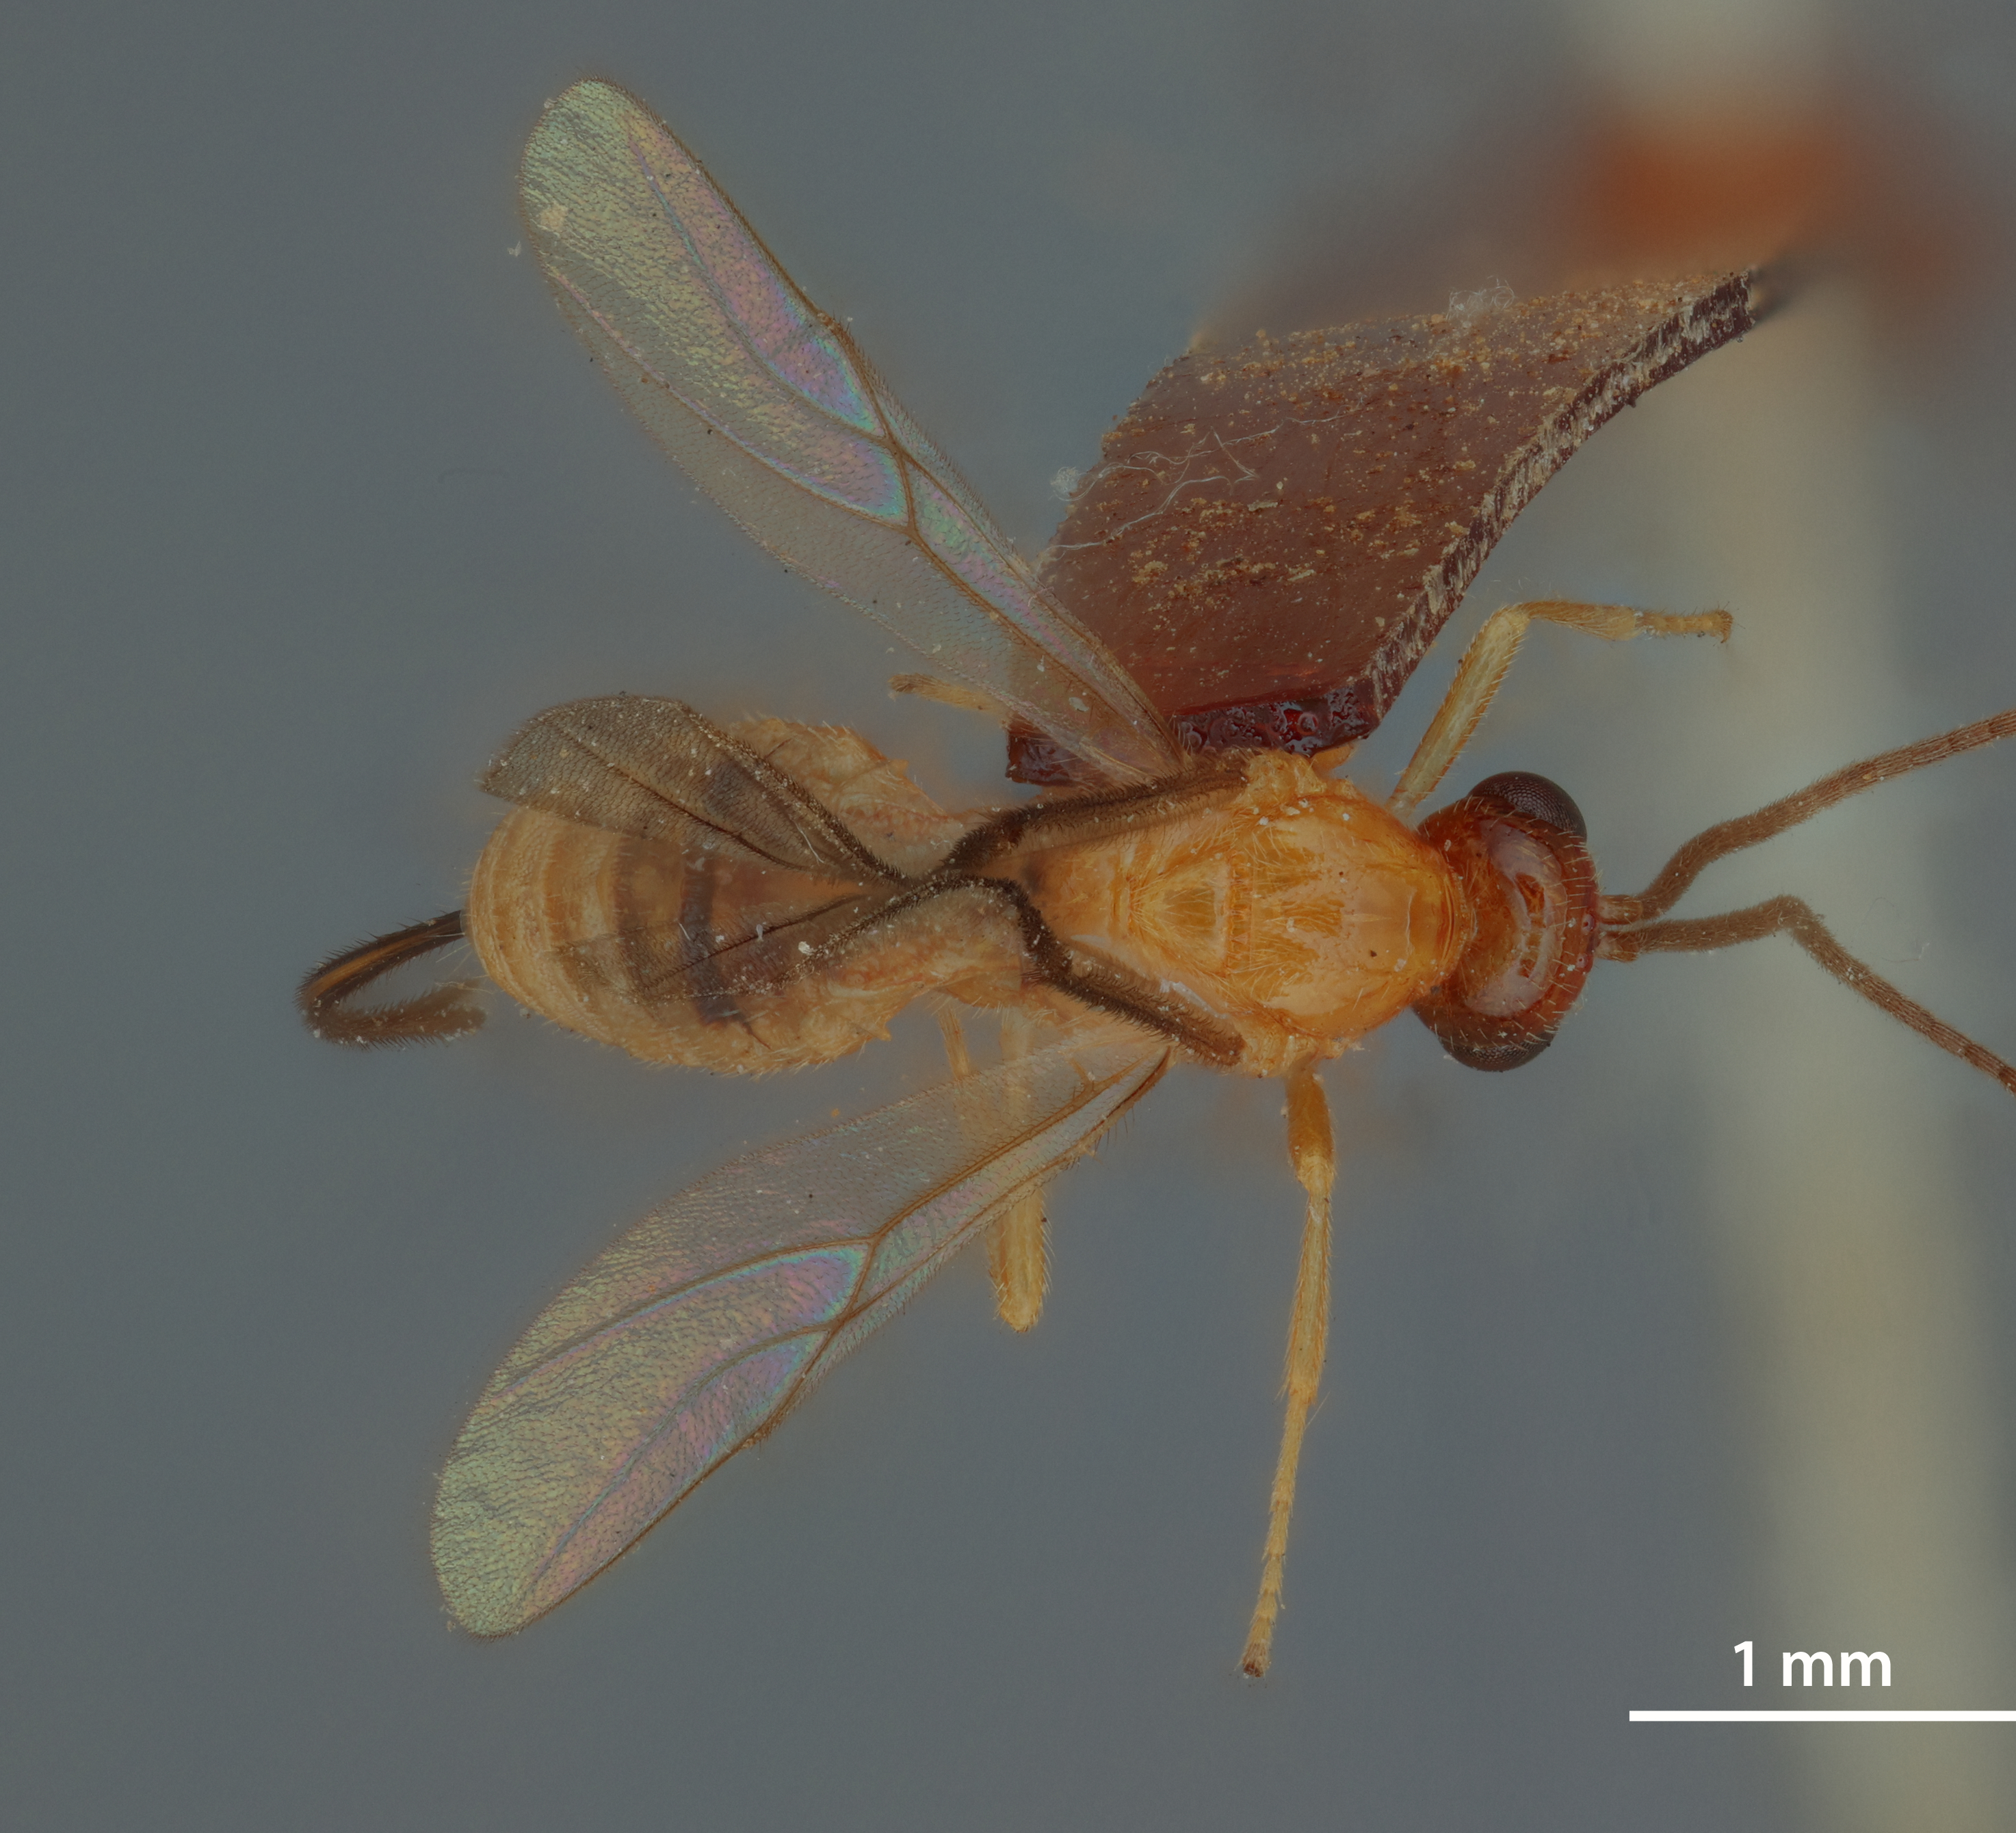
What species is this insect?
Microbracon uichancoi
